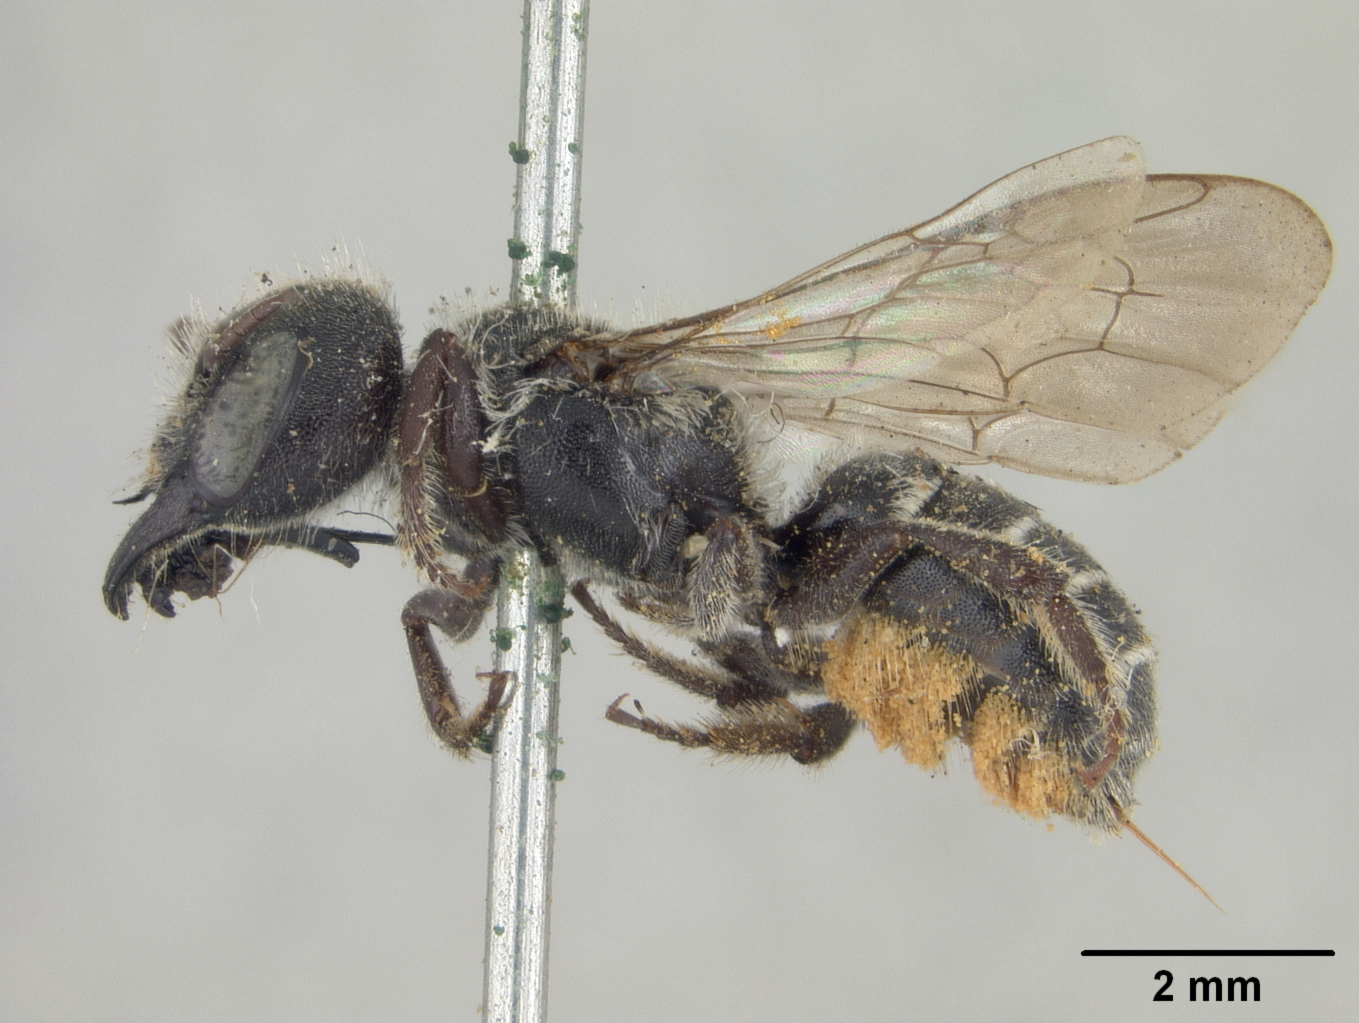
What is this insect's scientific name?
Chelynia rubifloris
